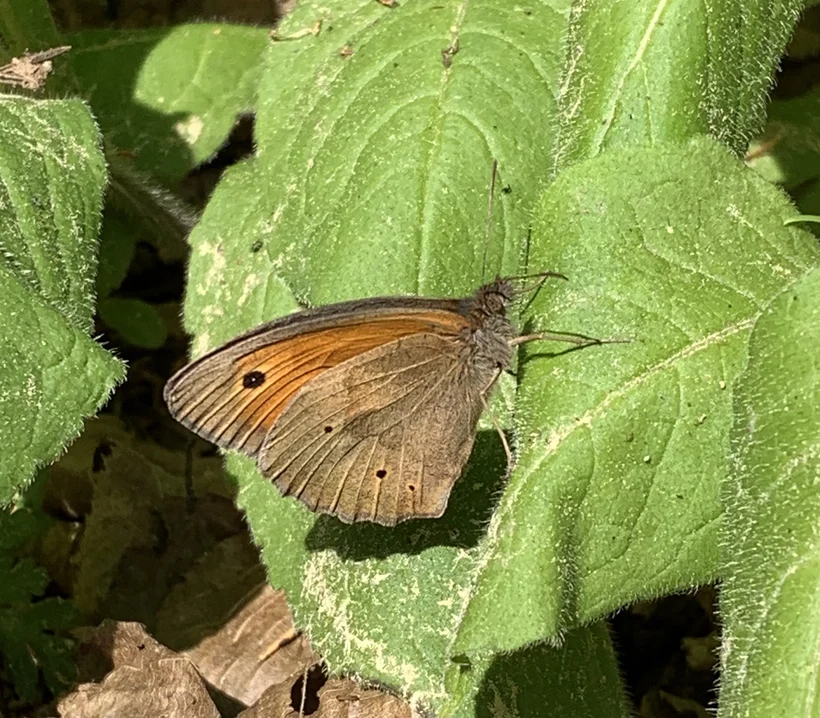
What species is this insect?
Maniola jurtina
